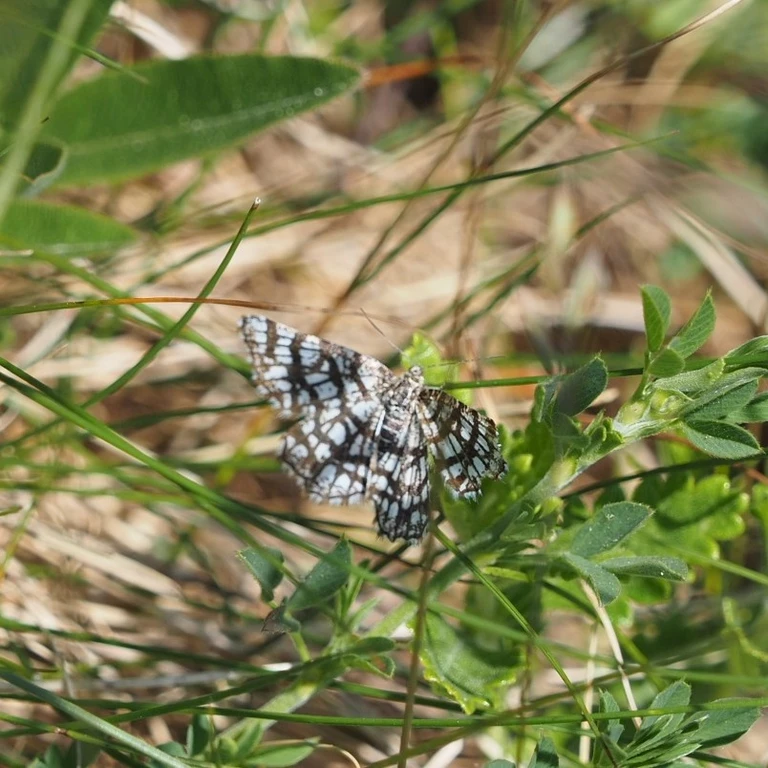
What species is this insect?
Chiasmia clathrata
